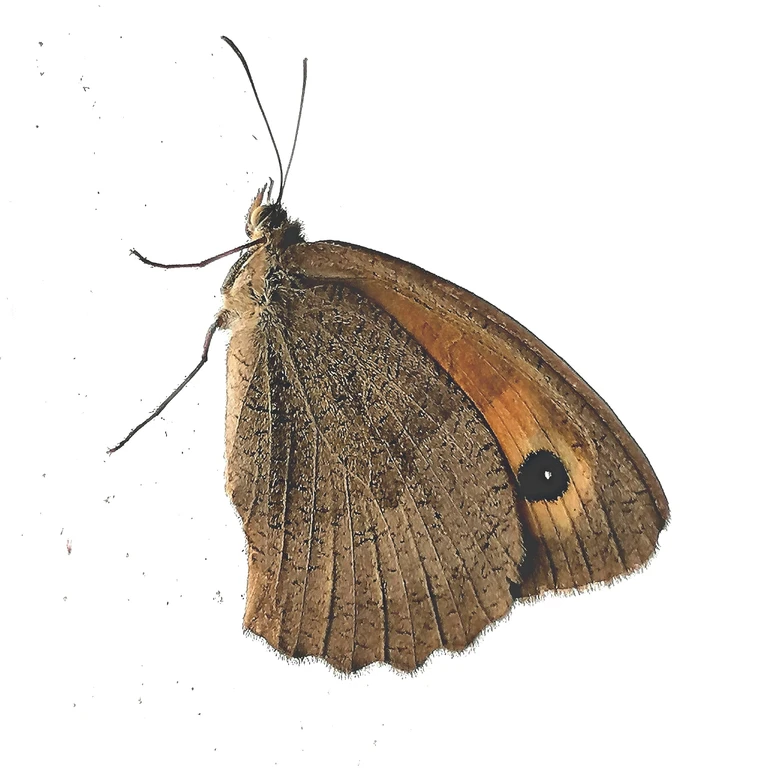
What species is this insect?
Maniola jurtina
